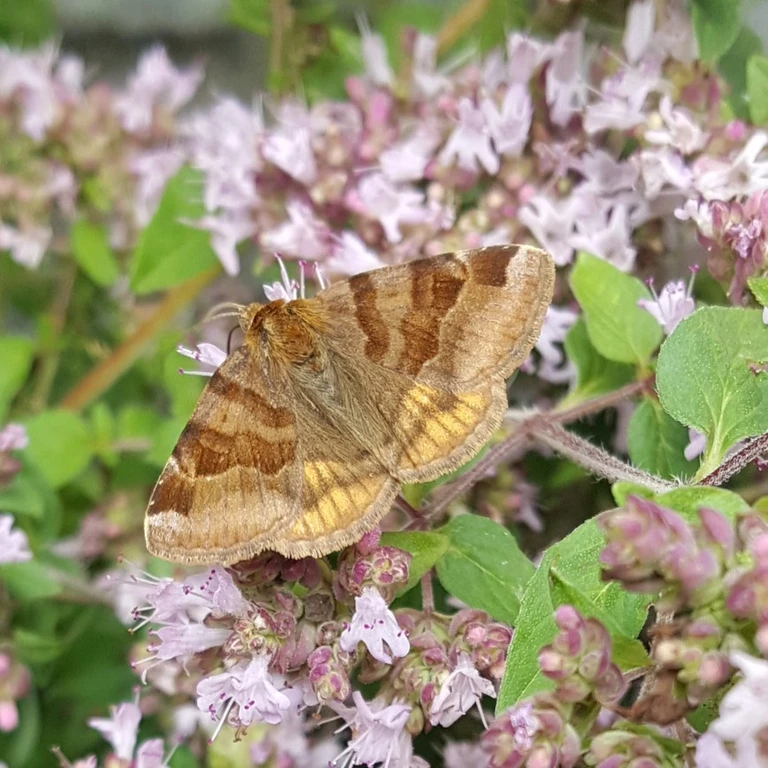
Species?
Euclidia glyphica
